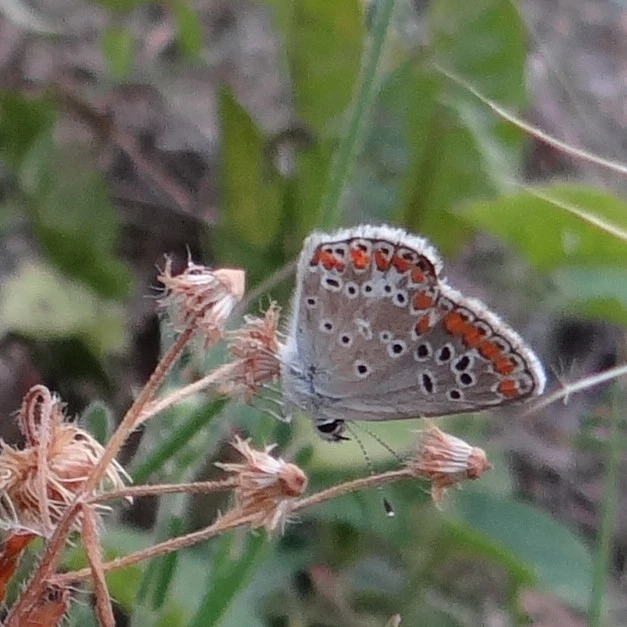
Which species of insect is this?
Aricia agestis/artaxerxes
